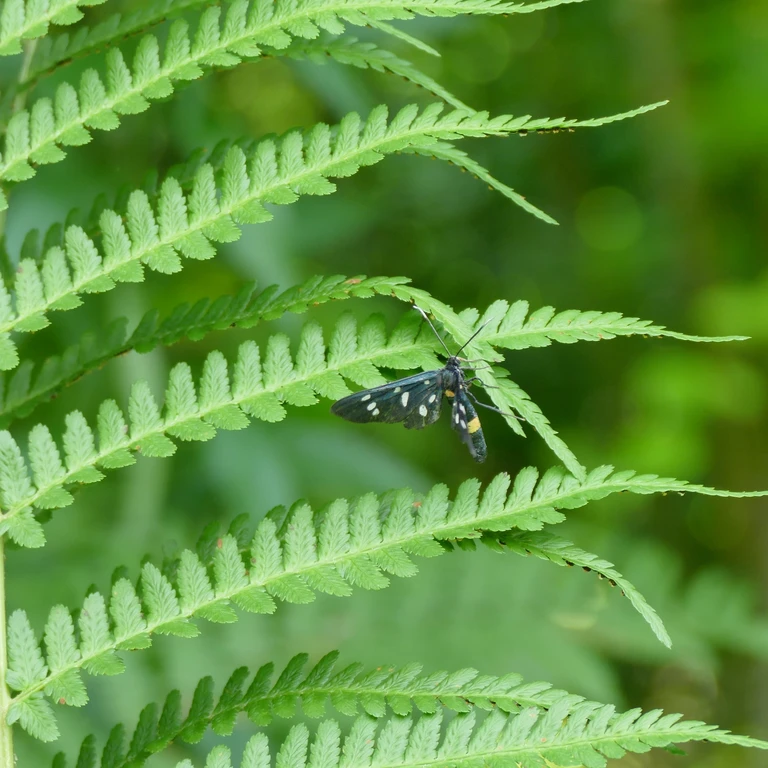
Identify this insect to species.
Amata phegea
